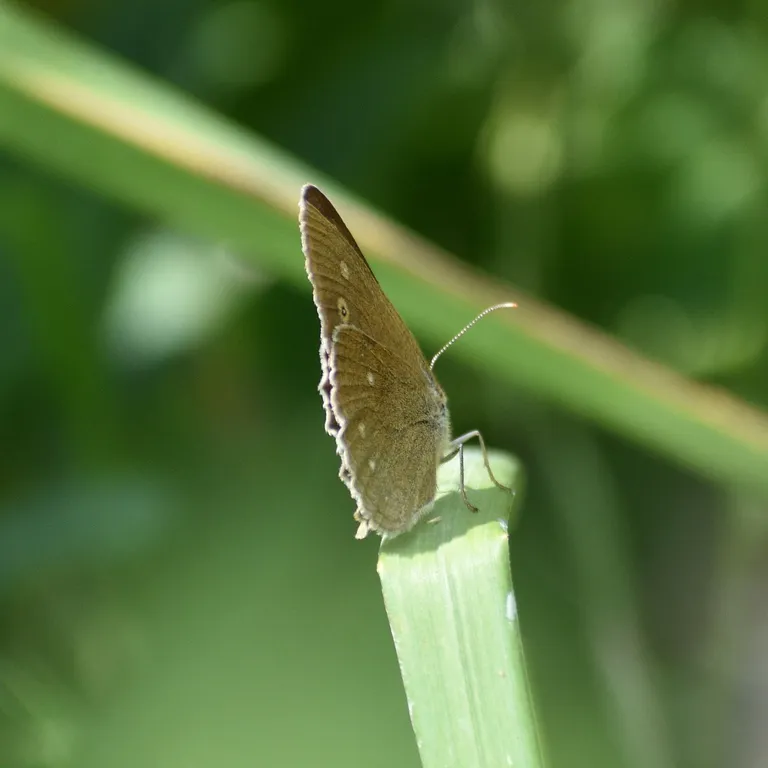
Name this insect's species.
Aphantopus hyperantus
